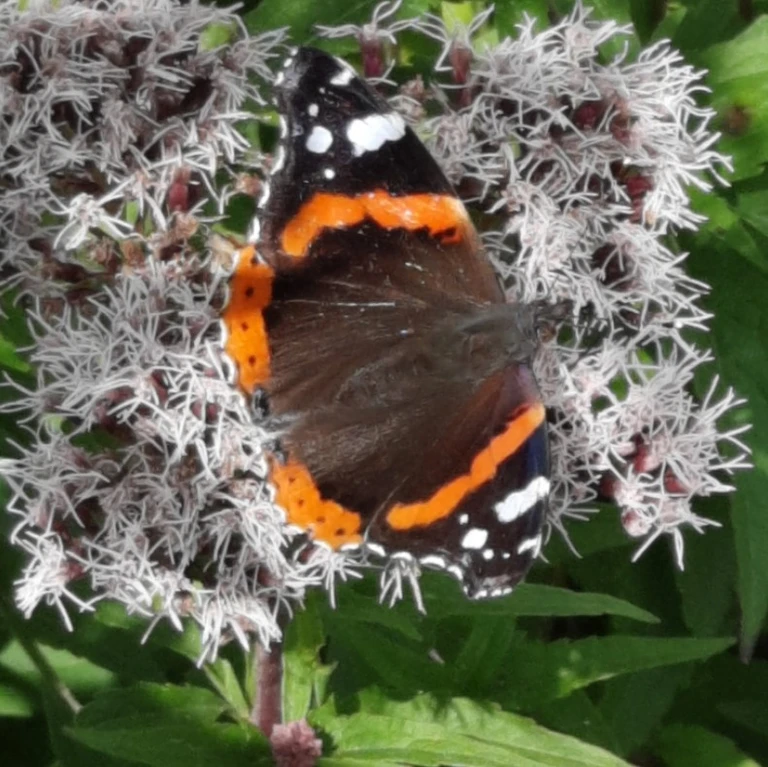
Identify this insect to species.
Vanessa atalanta
